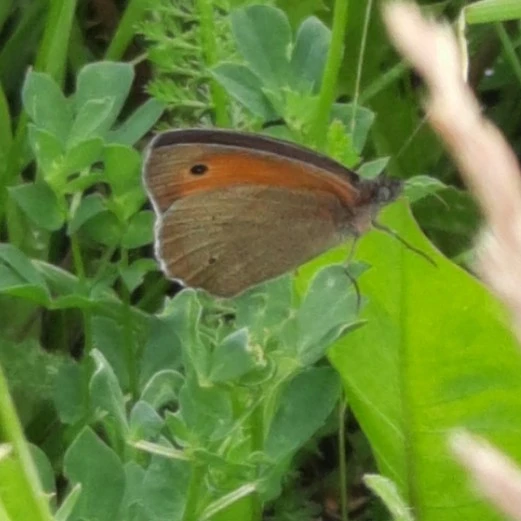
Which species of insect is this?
Maniola jurtina
